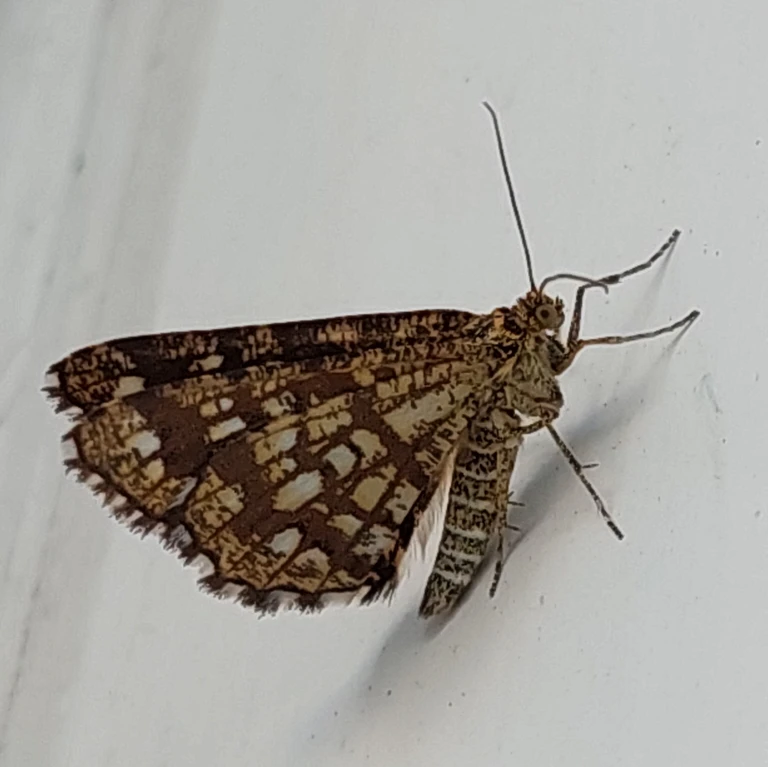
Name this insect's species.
Chiasmia clathrata
